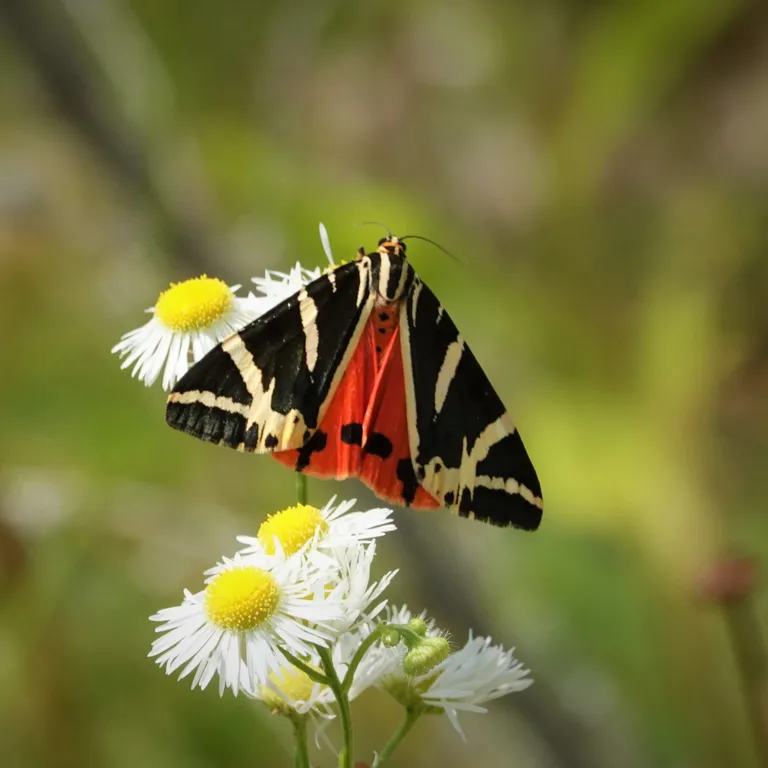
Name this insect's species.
Euplagia quadripunctaria
